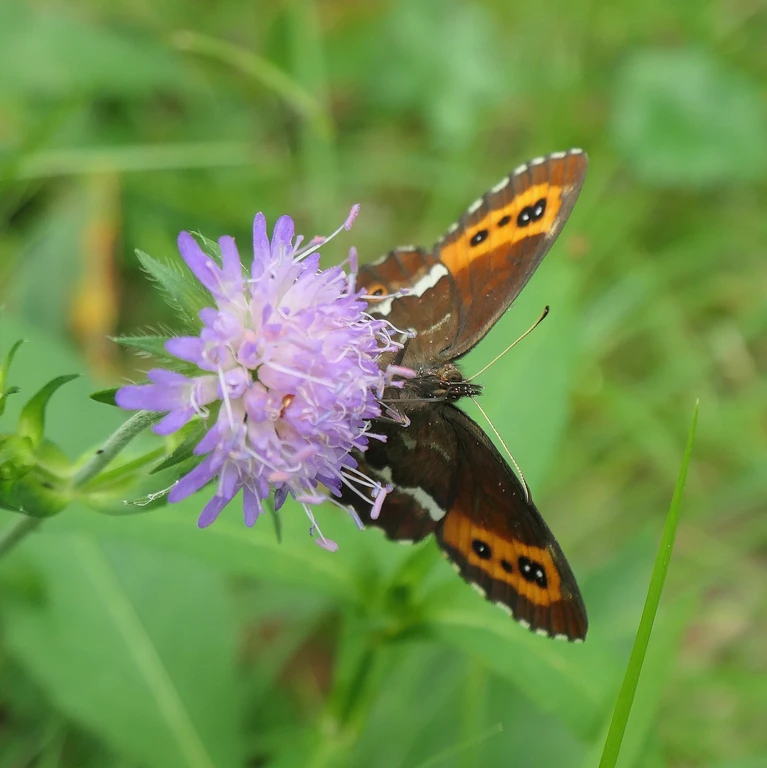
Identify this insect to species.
Erebia ligea
